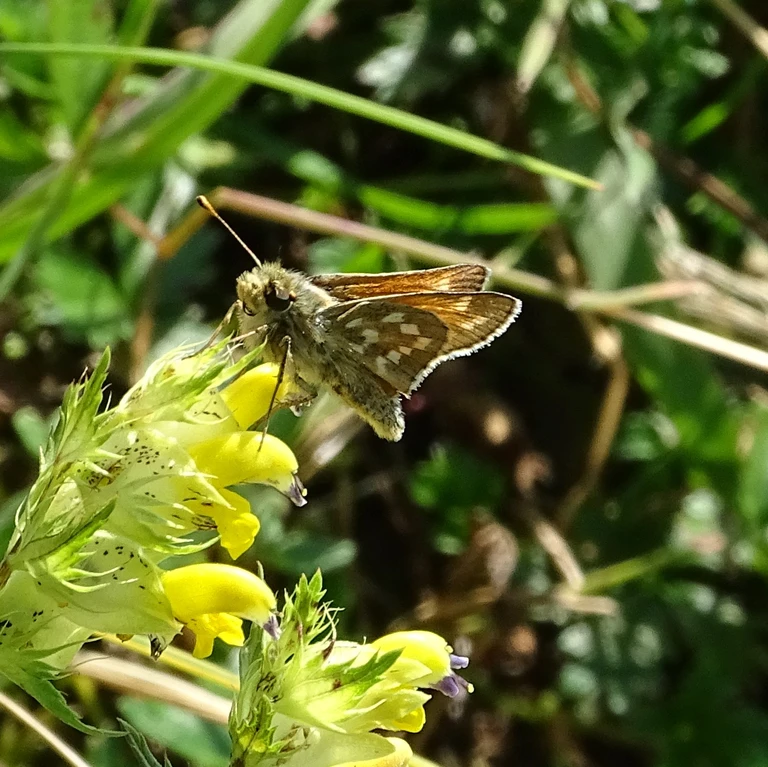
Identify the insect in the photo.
Hesperia comma
